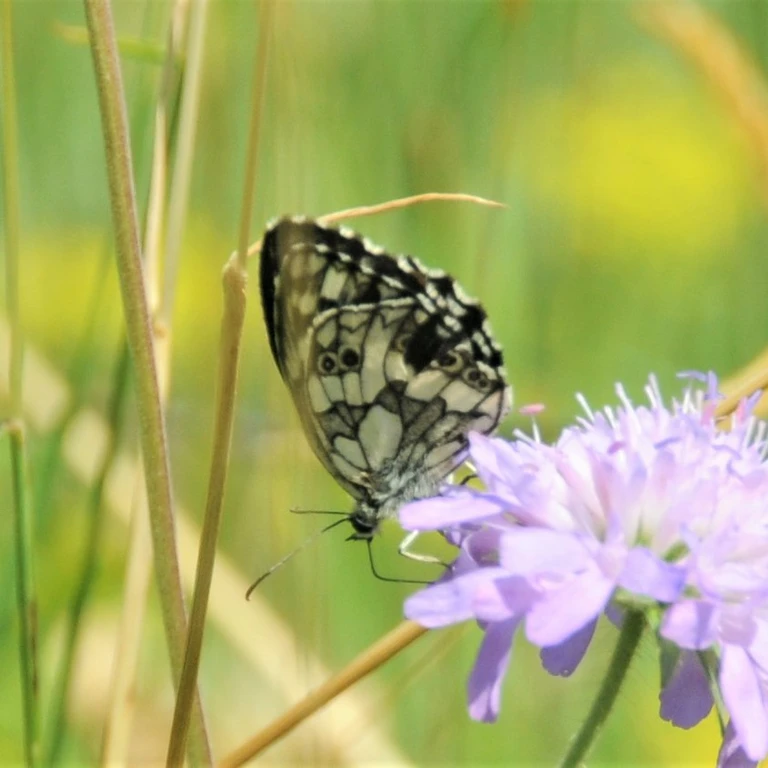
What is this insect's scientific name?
Melanargia galathea
